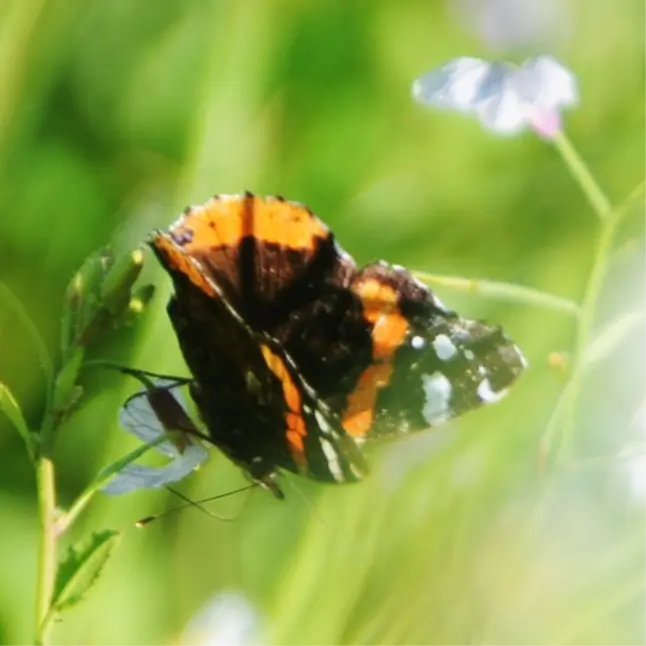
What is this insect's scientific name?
Vanessa atalanta
